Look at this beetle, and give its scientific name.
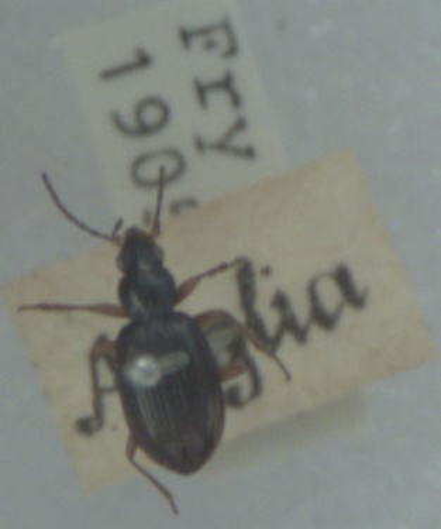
Bembidion monticola
